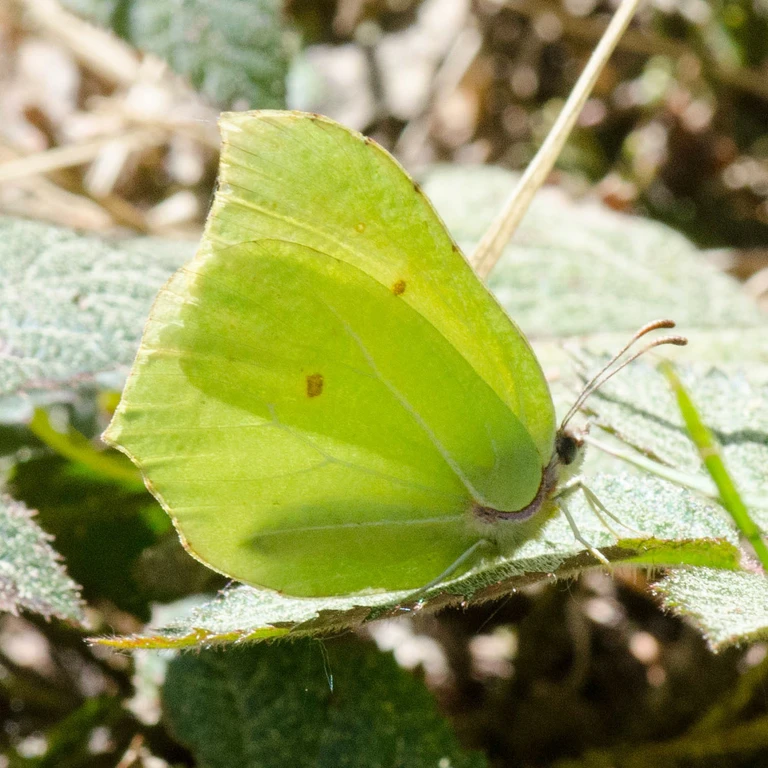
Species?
Gonepteryx rhamni
